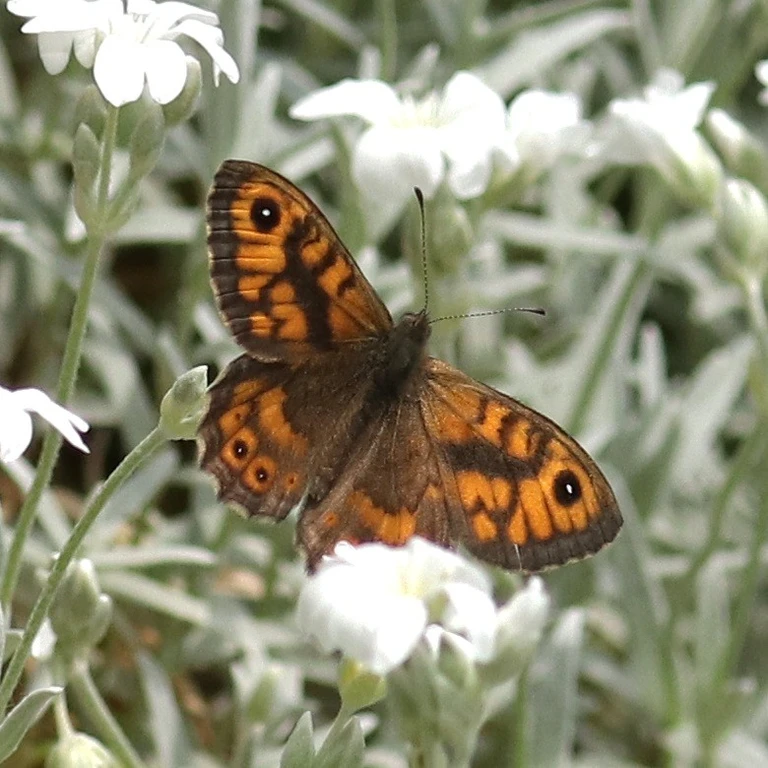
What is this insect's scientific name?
Lasiommata megera (also Pararge megera)
